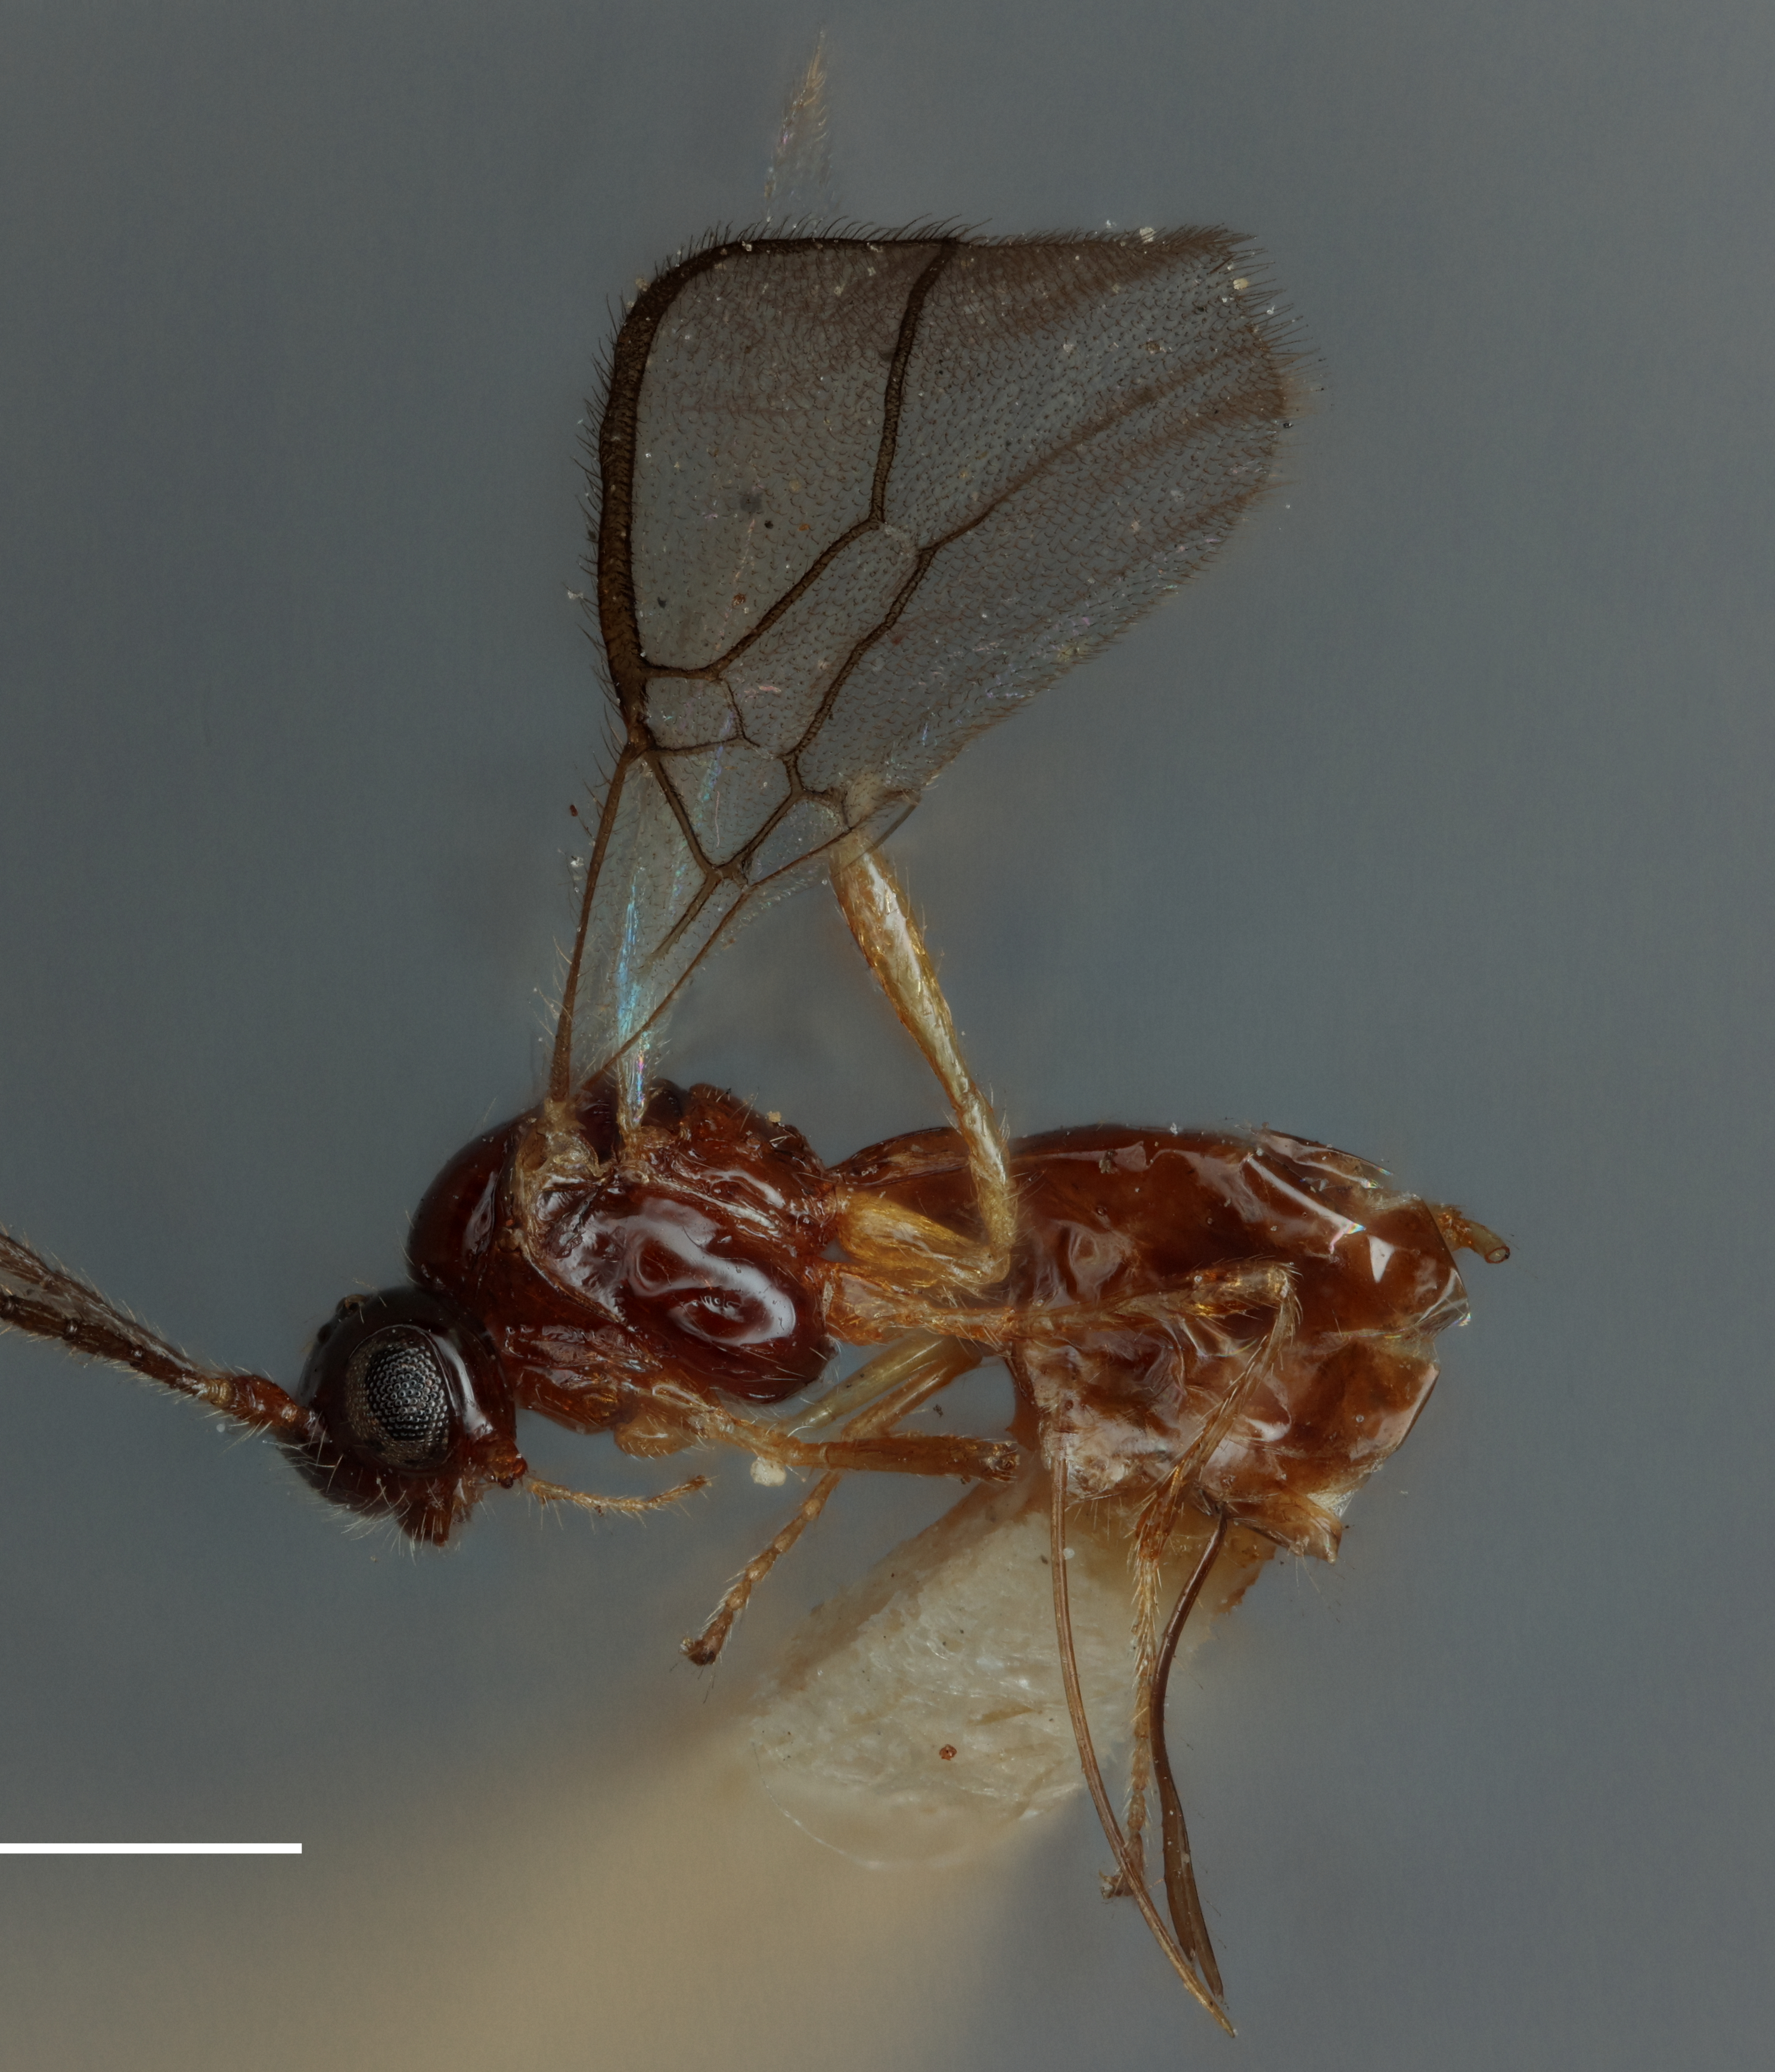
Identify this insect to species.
Aspilota astoriensis
